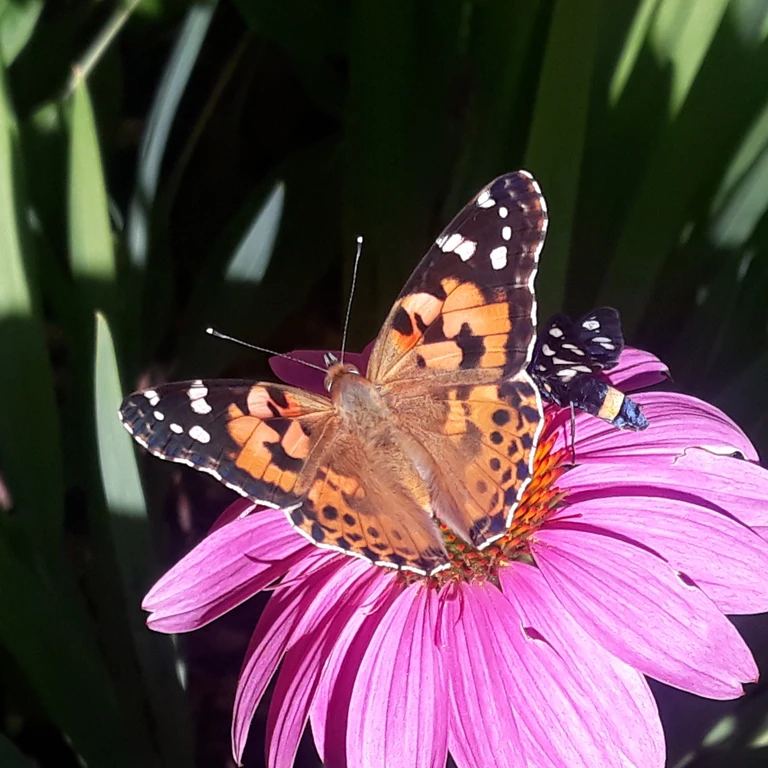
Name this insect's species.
Vanessa cardui
